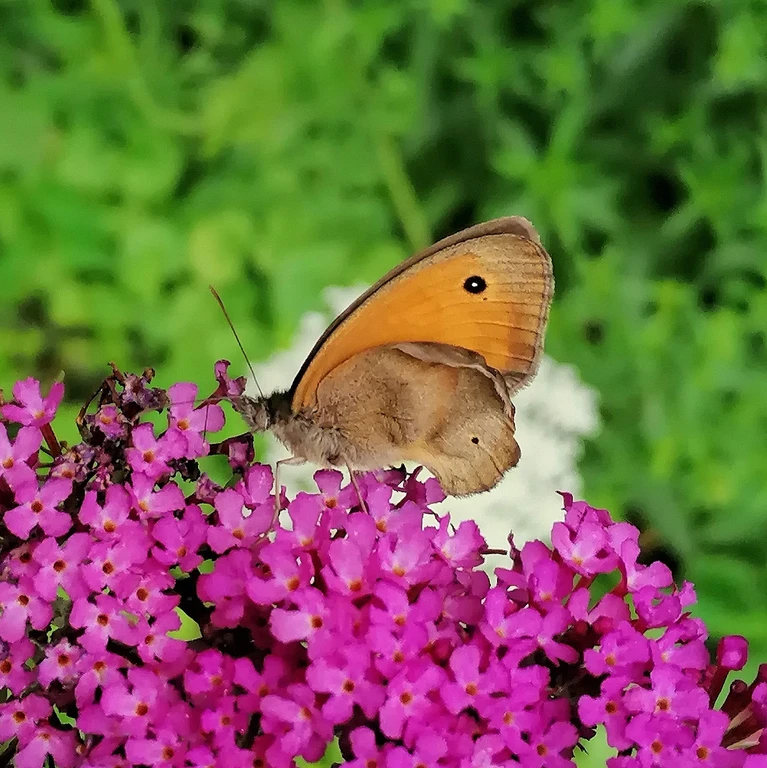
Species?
Maniola jurtina
